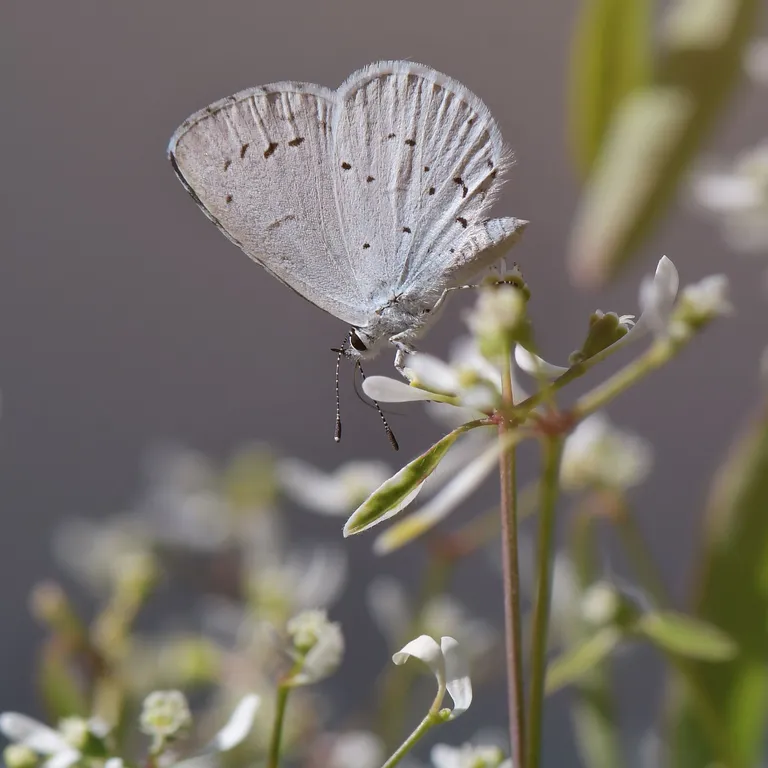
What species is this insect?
Celastrina argiolus
